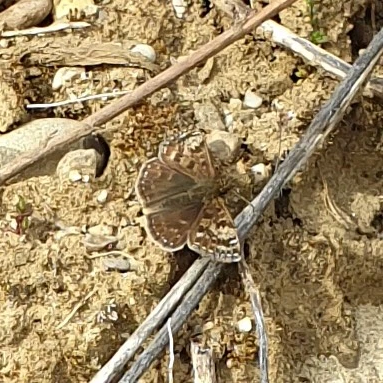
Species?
Erynnis tages
